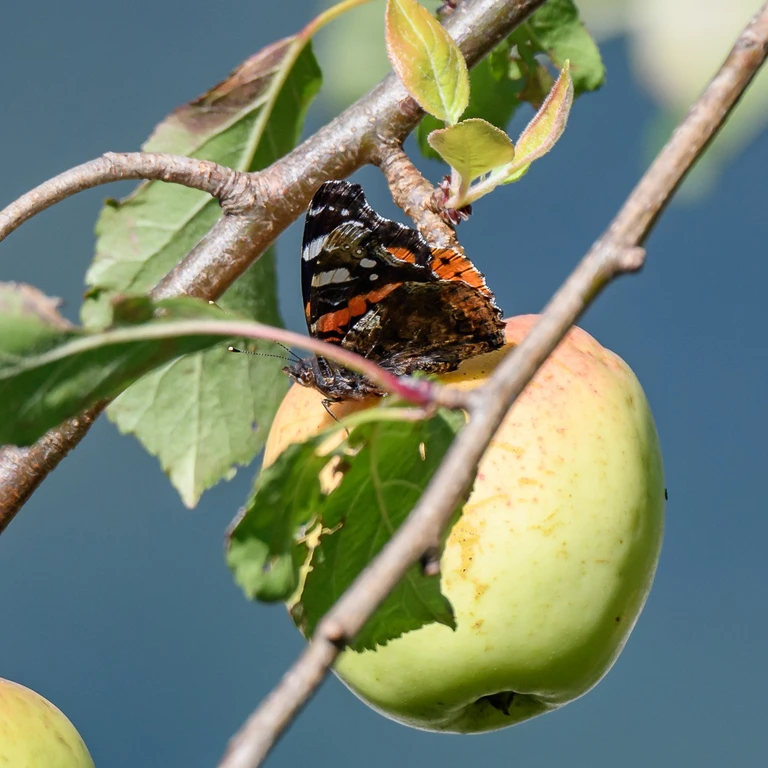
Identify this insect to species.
Vanessa atalanta
